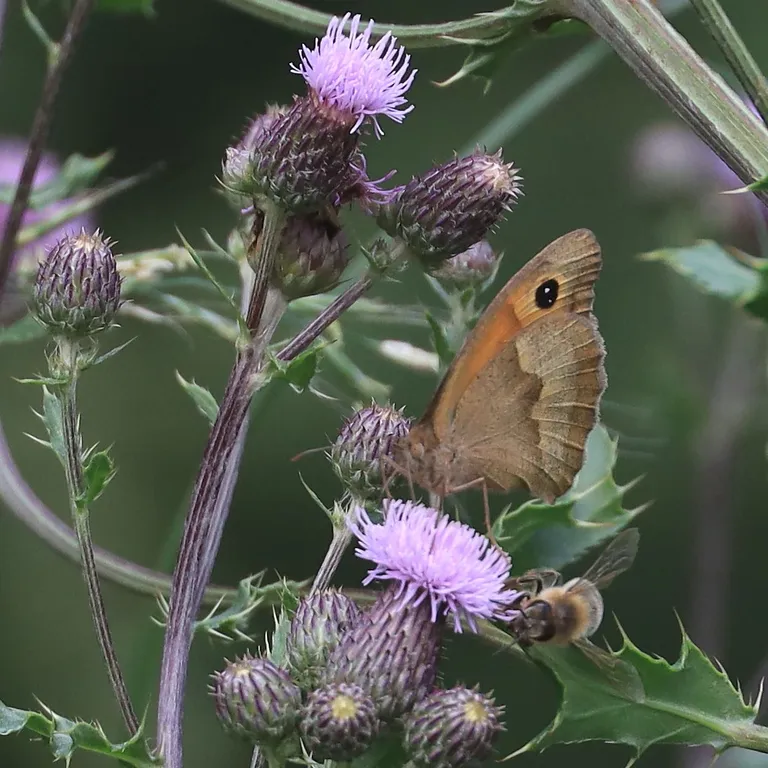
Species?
Maniola jurtina
